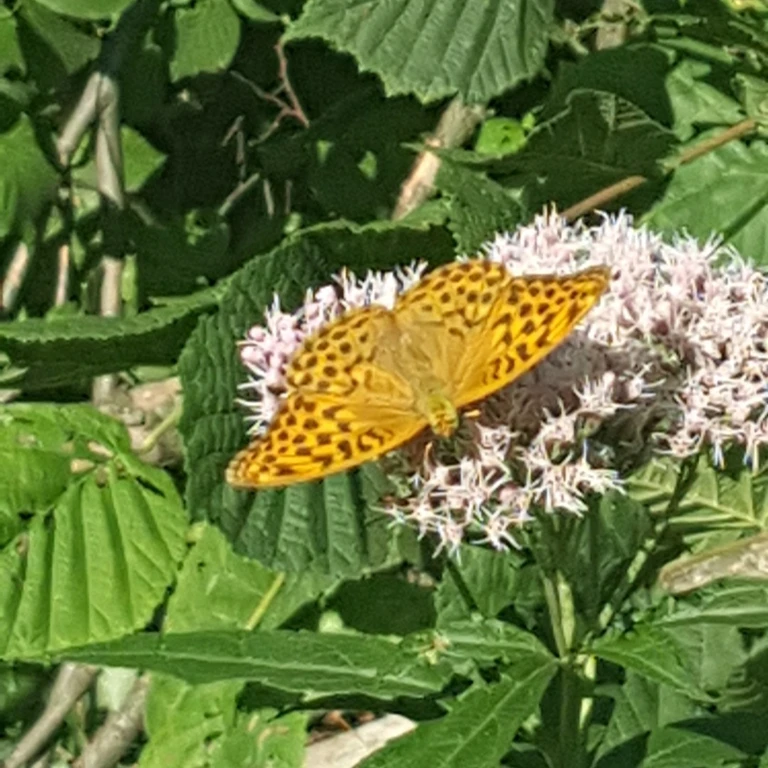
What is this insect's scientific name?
Argynnis paphia
